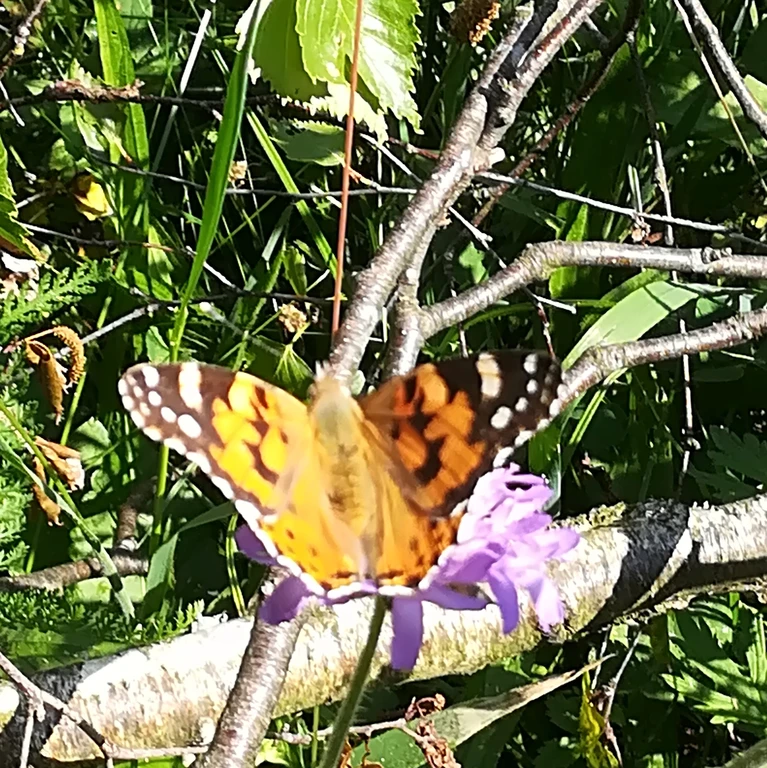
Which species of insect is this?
Vanessa cardui
